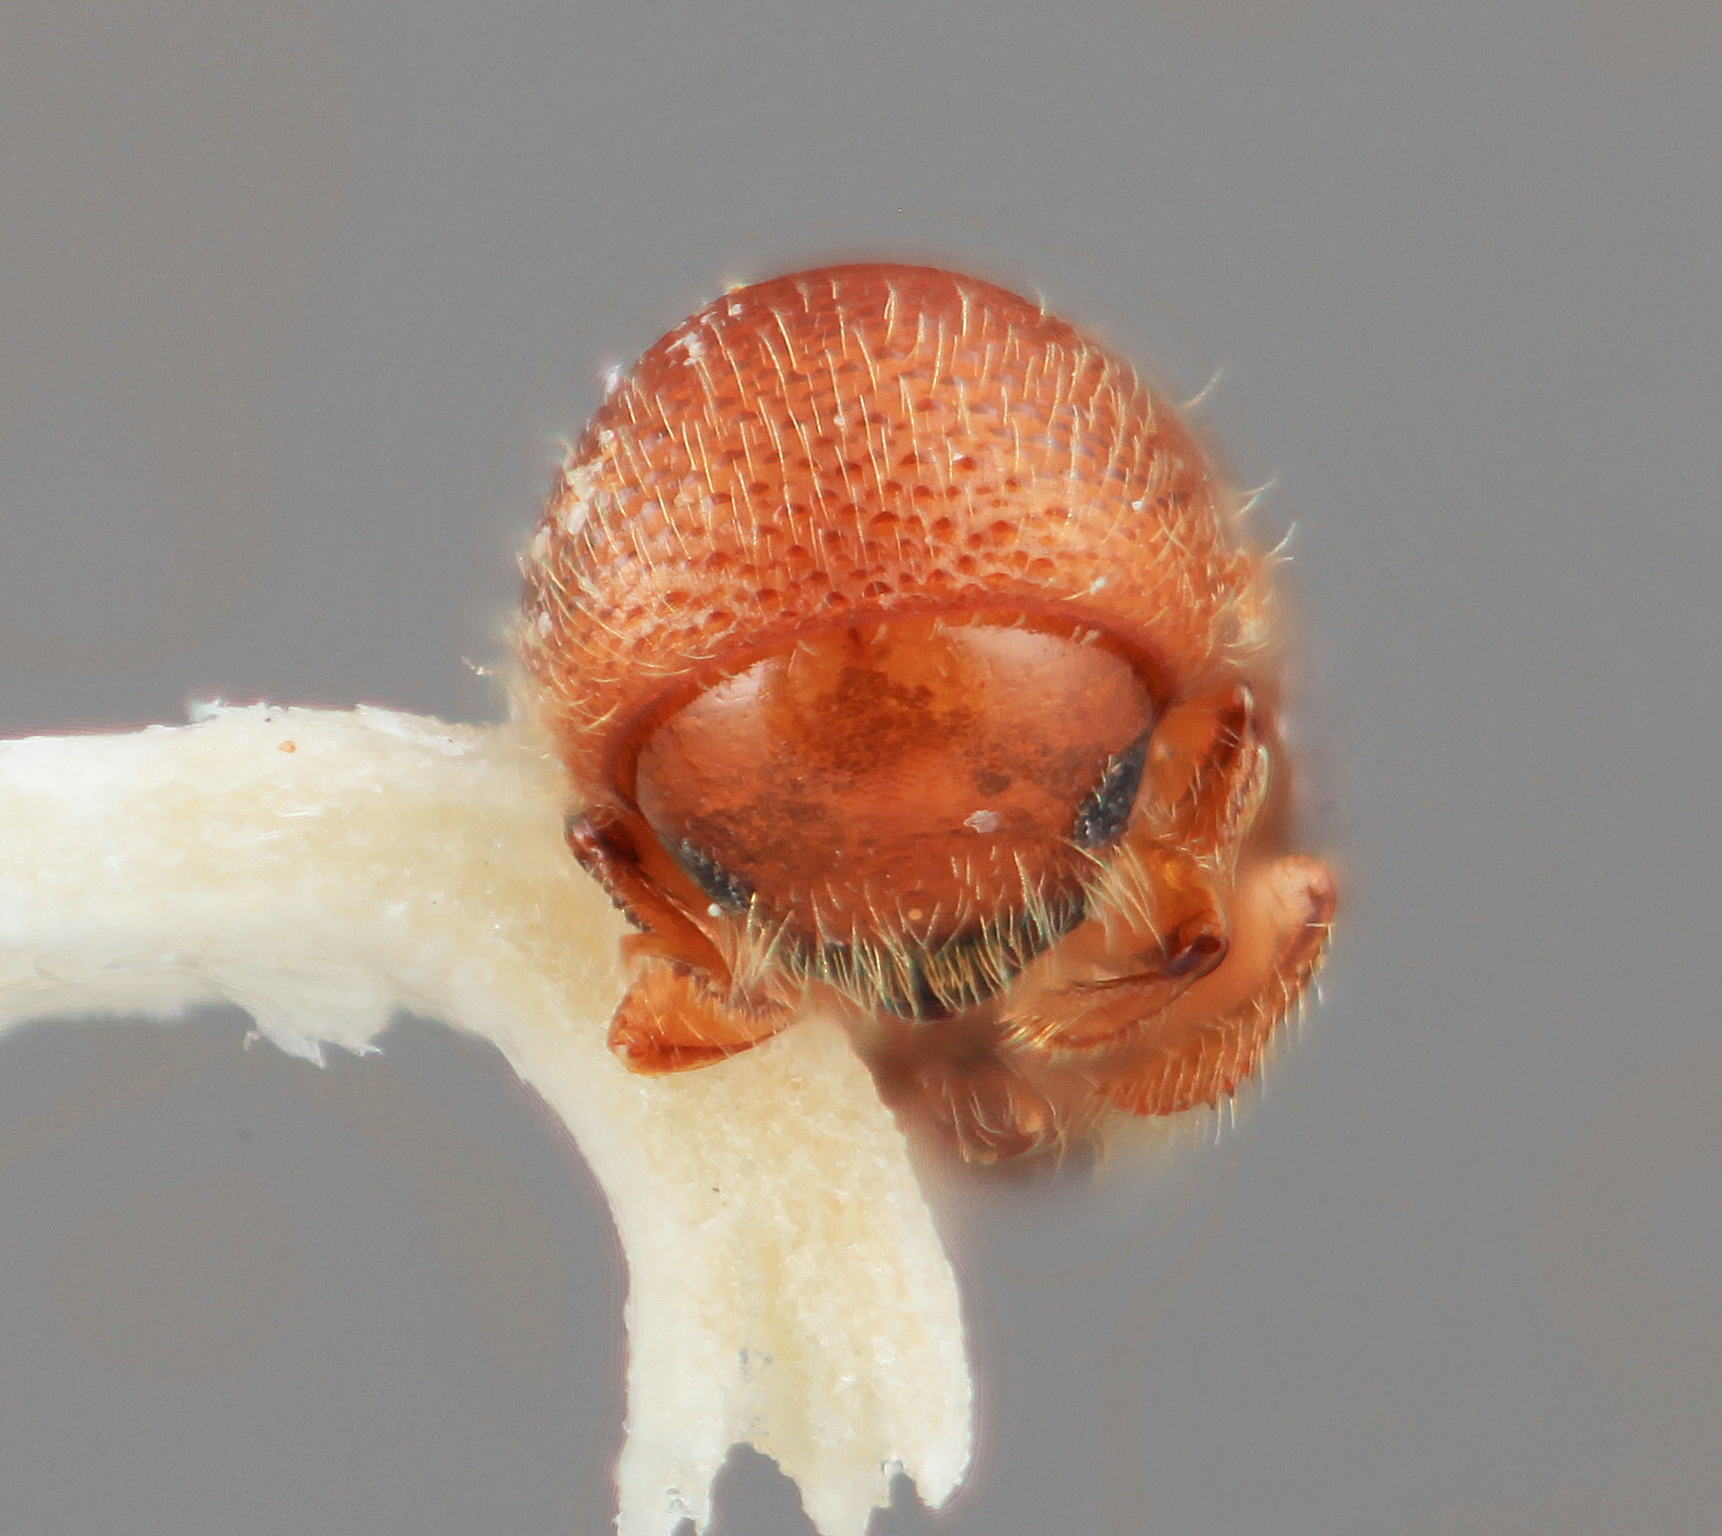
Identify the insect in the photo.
Coptoborus carumbensis
